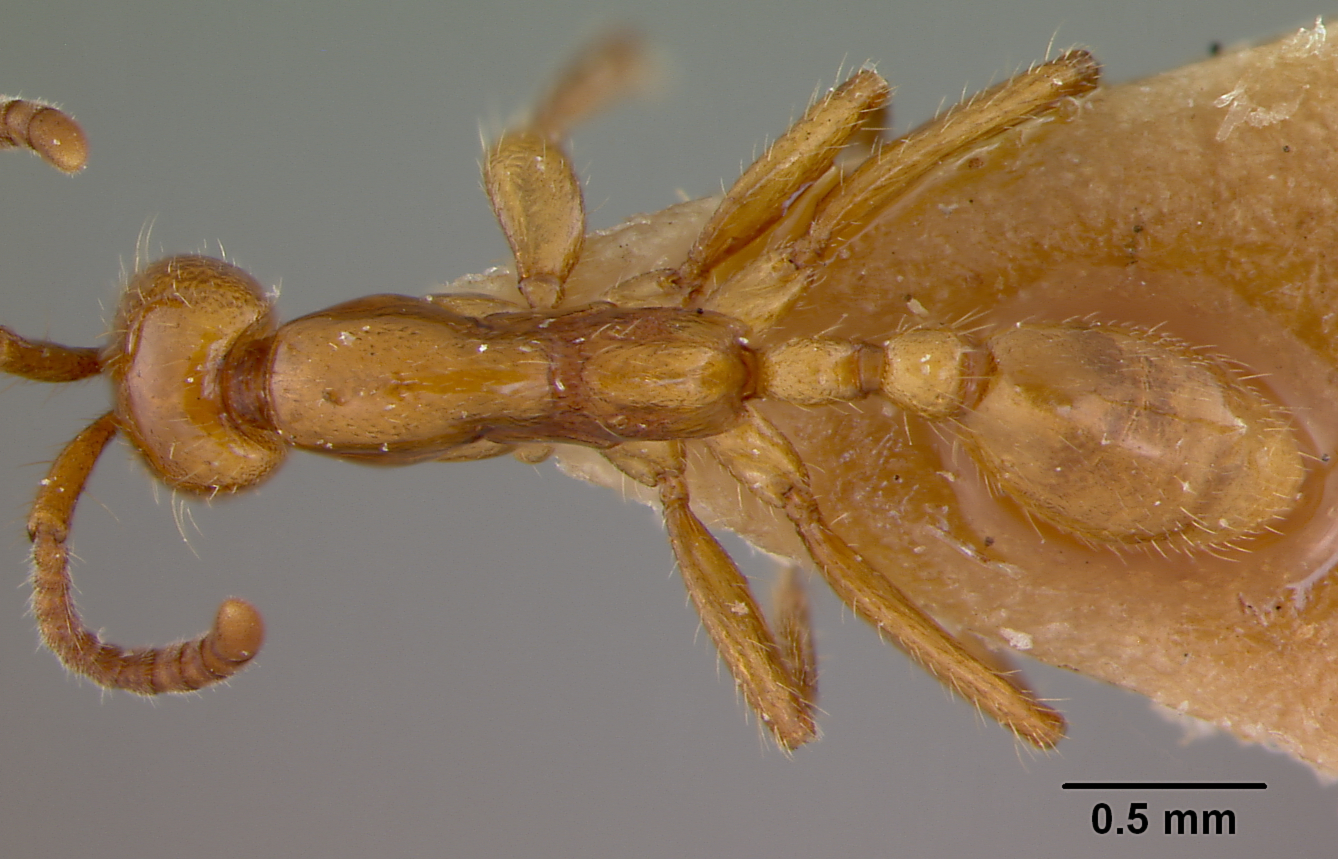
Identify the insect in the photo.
Eciton laevigatum
